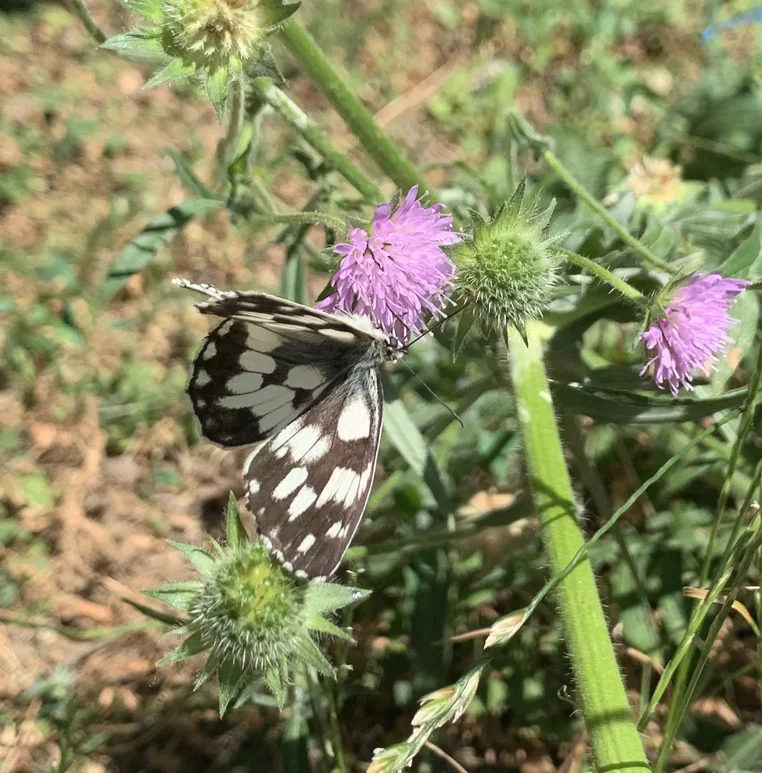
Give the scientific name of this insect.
Melanargia galathea
